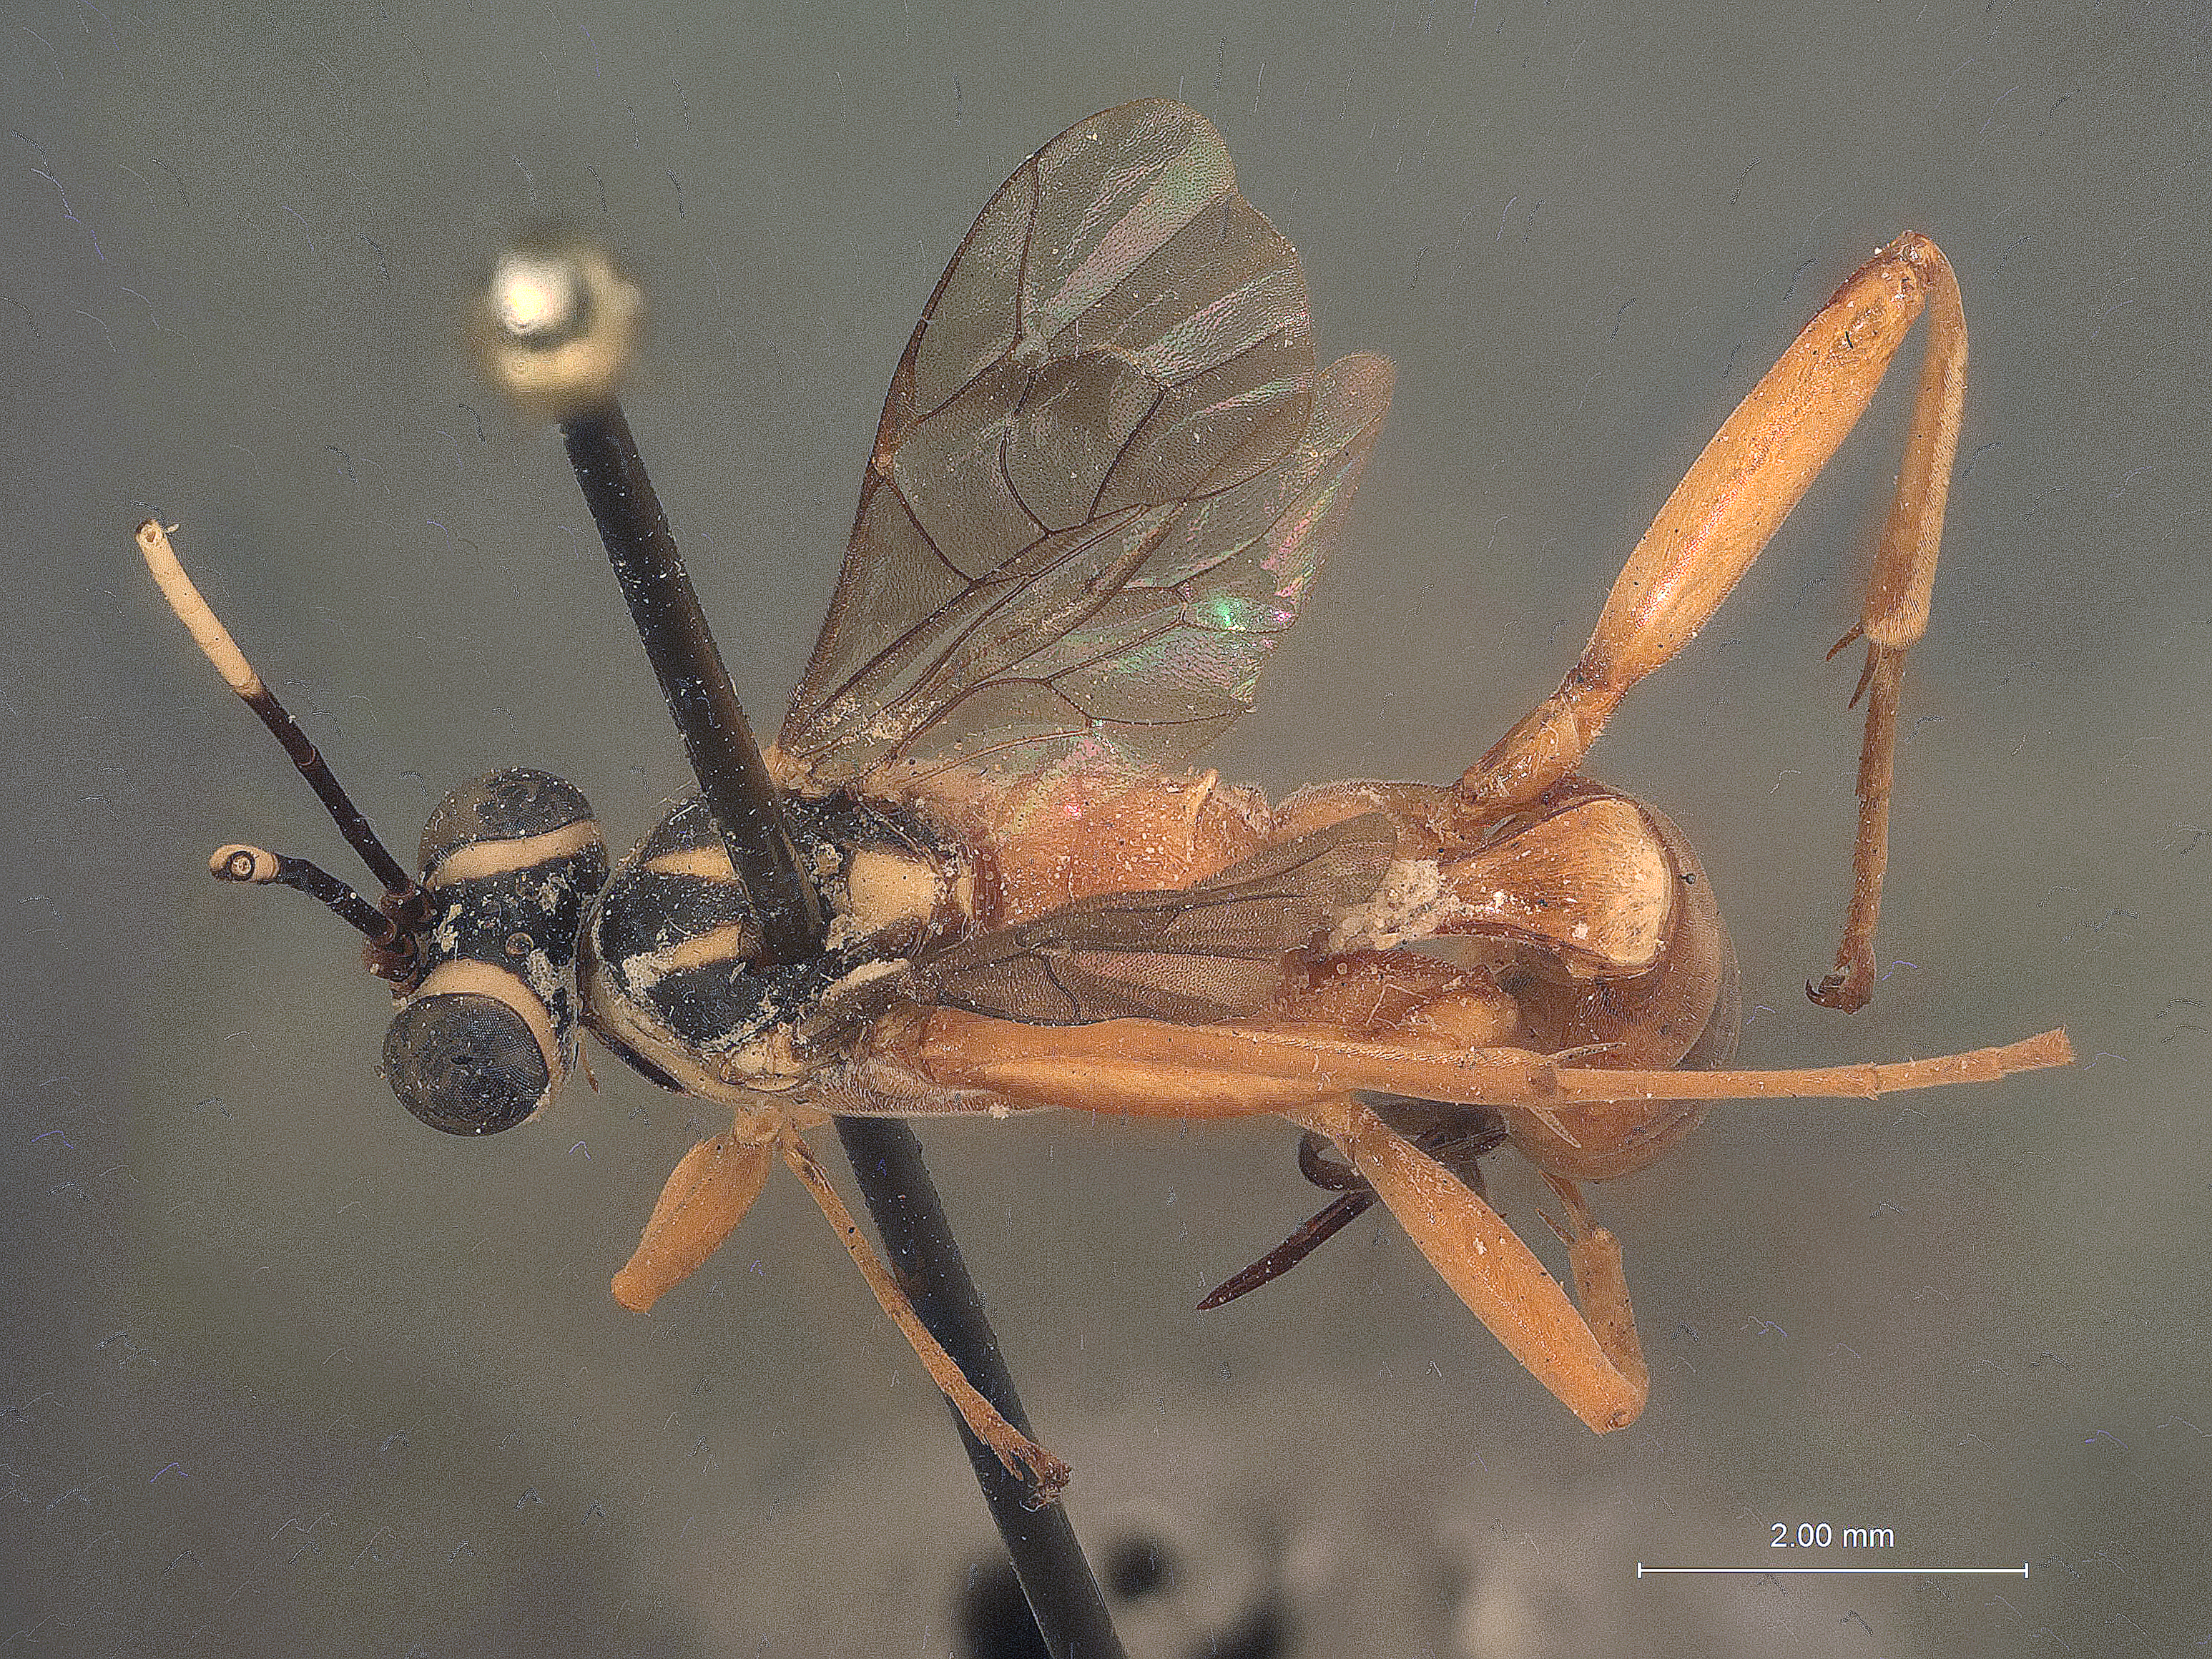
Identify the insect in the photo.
Diapetimorpha confederata
